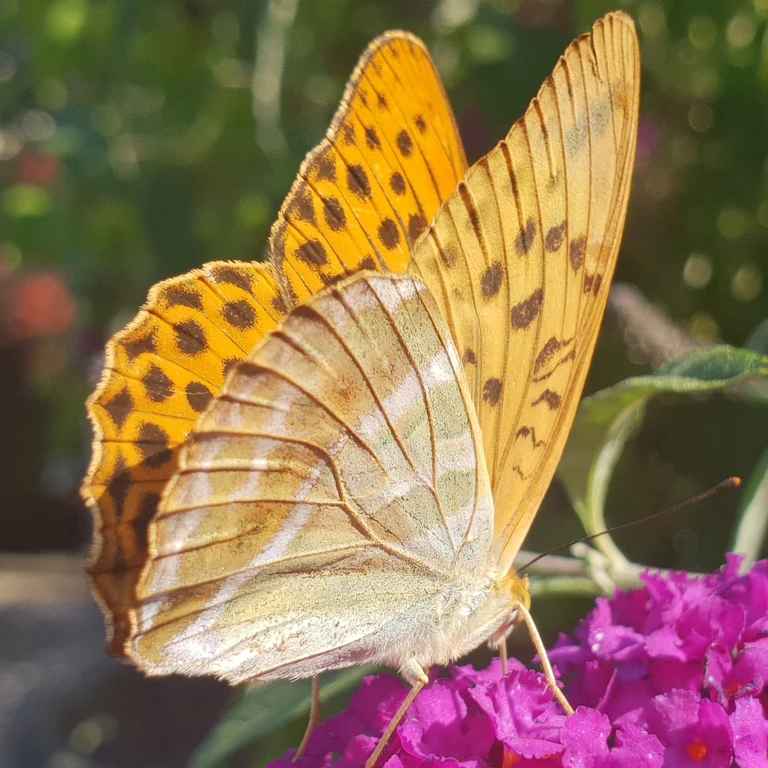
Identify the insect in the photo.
Argynnis paphia
